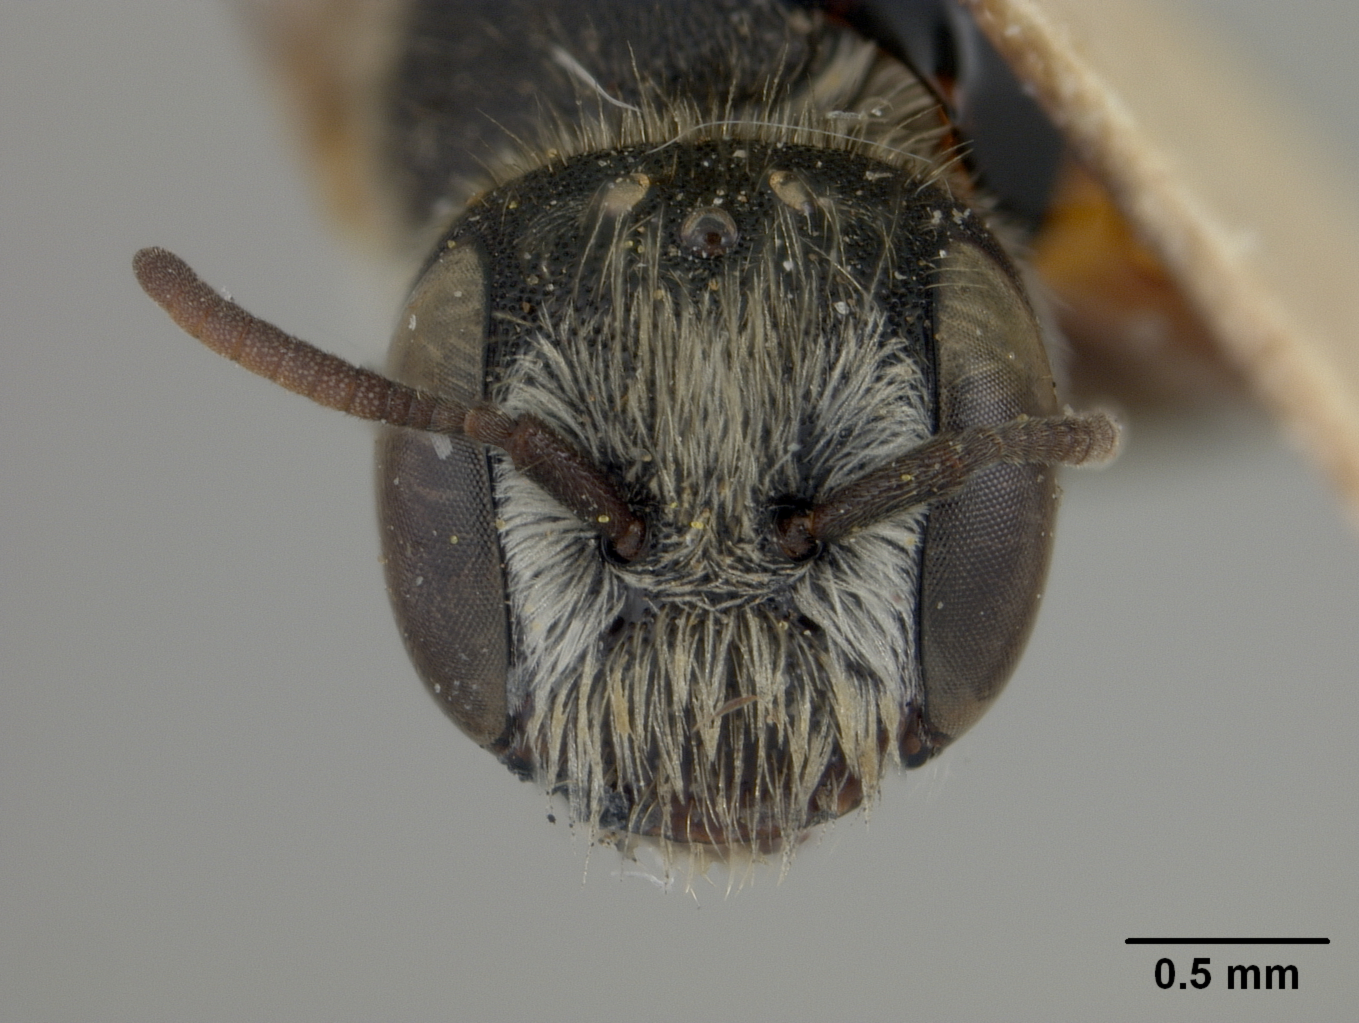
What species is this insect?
Ashmeadiella howardi
